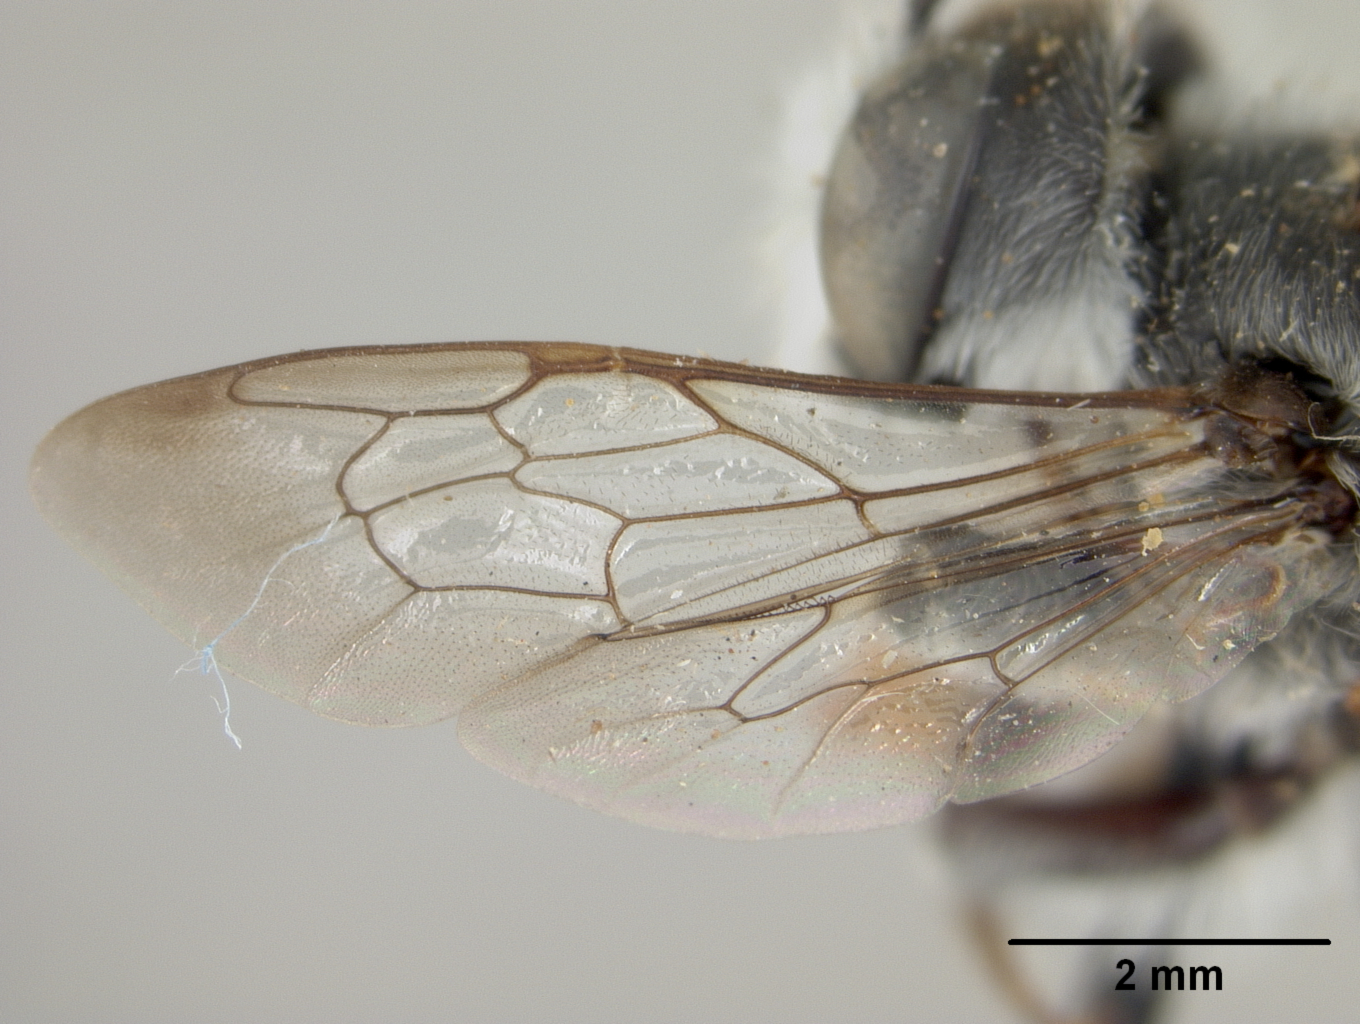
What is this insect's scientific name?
Megachile howardi
